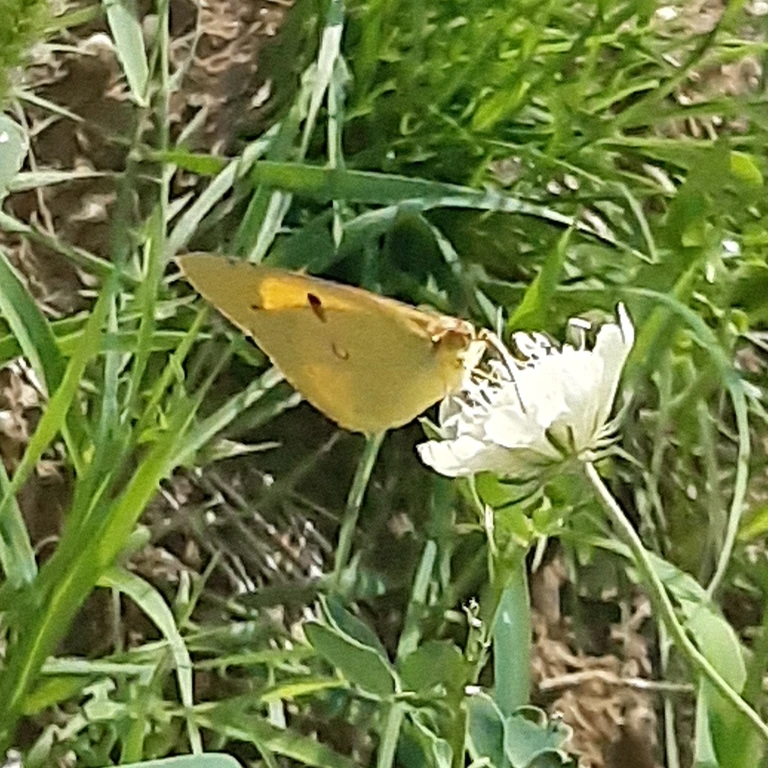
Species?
Colias croceus
